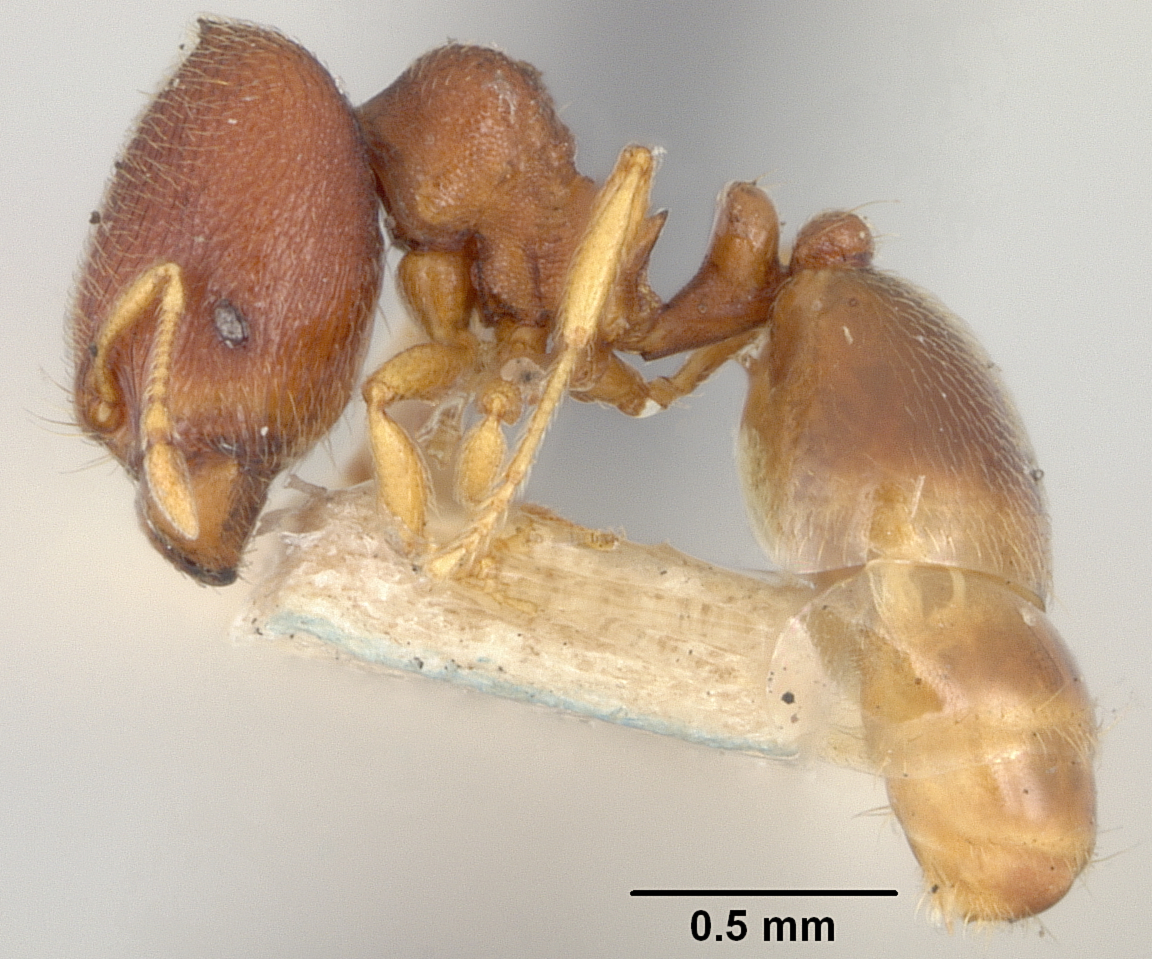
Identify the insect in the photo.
Oligomyrmex viehmeyeri
